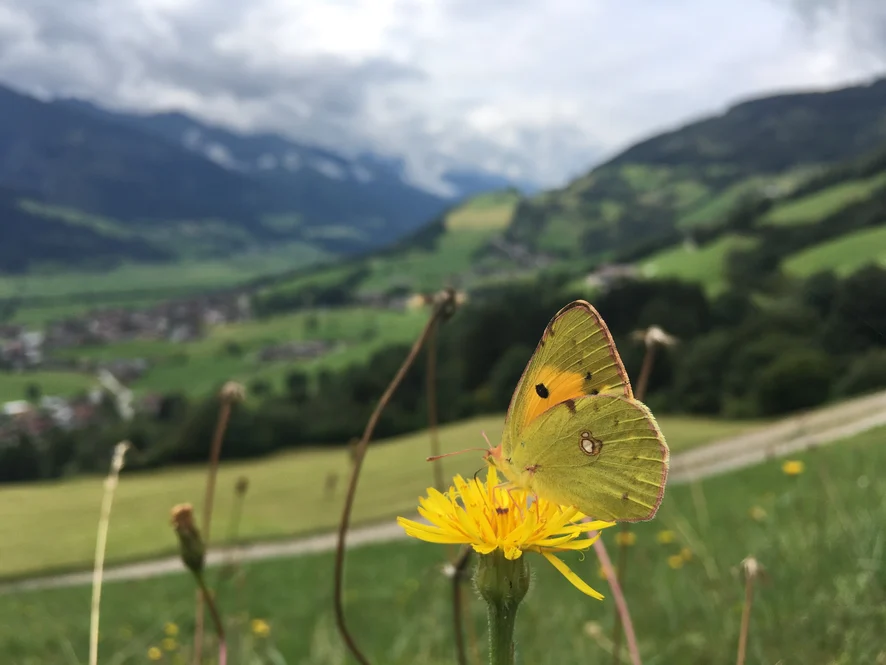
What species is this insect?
Colias croceus
